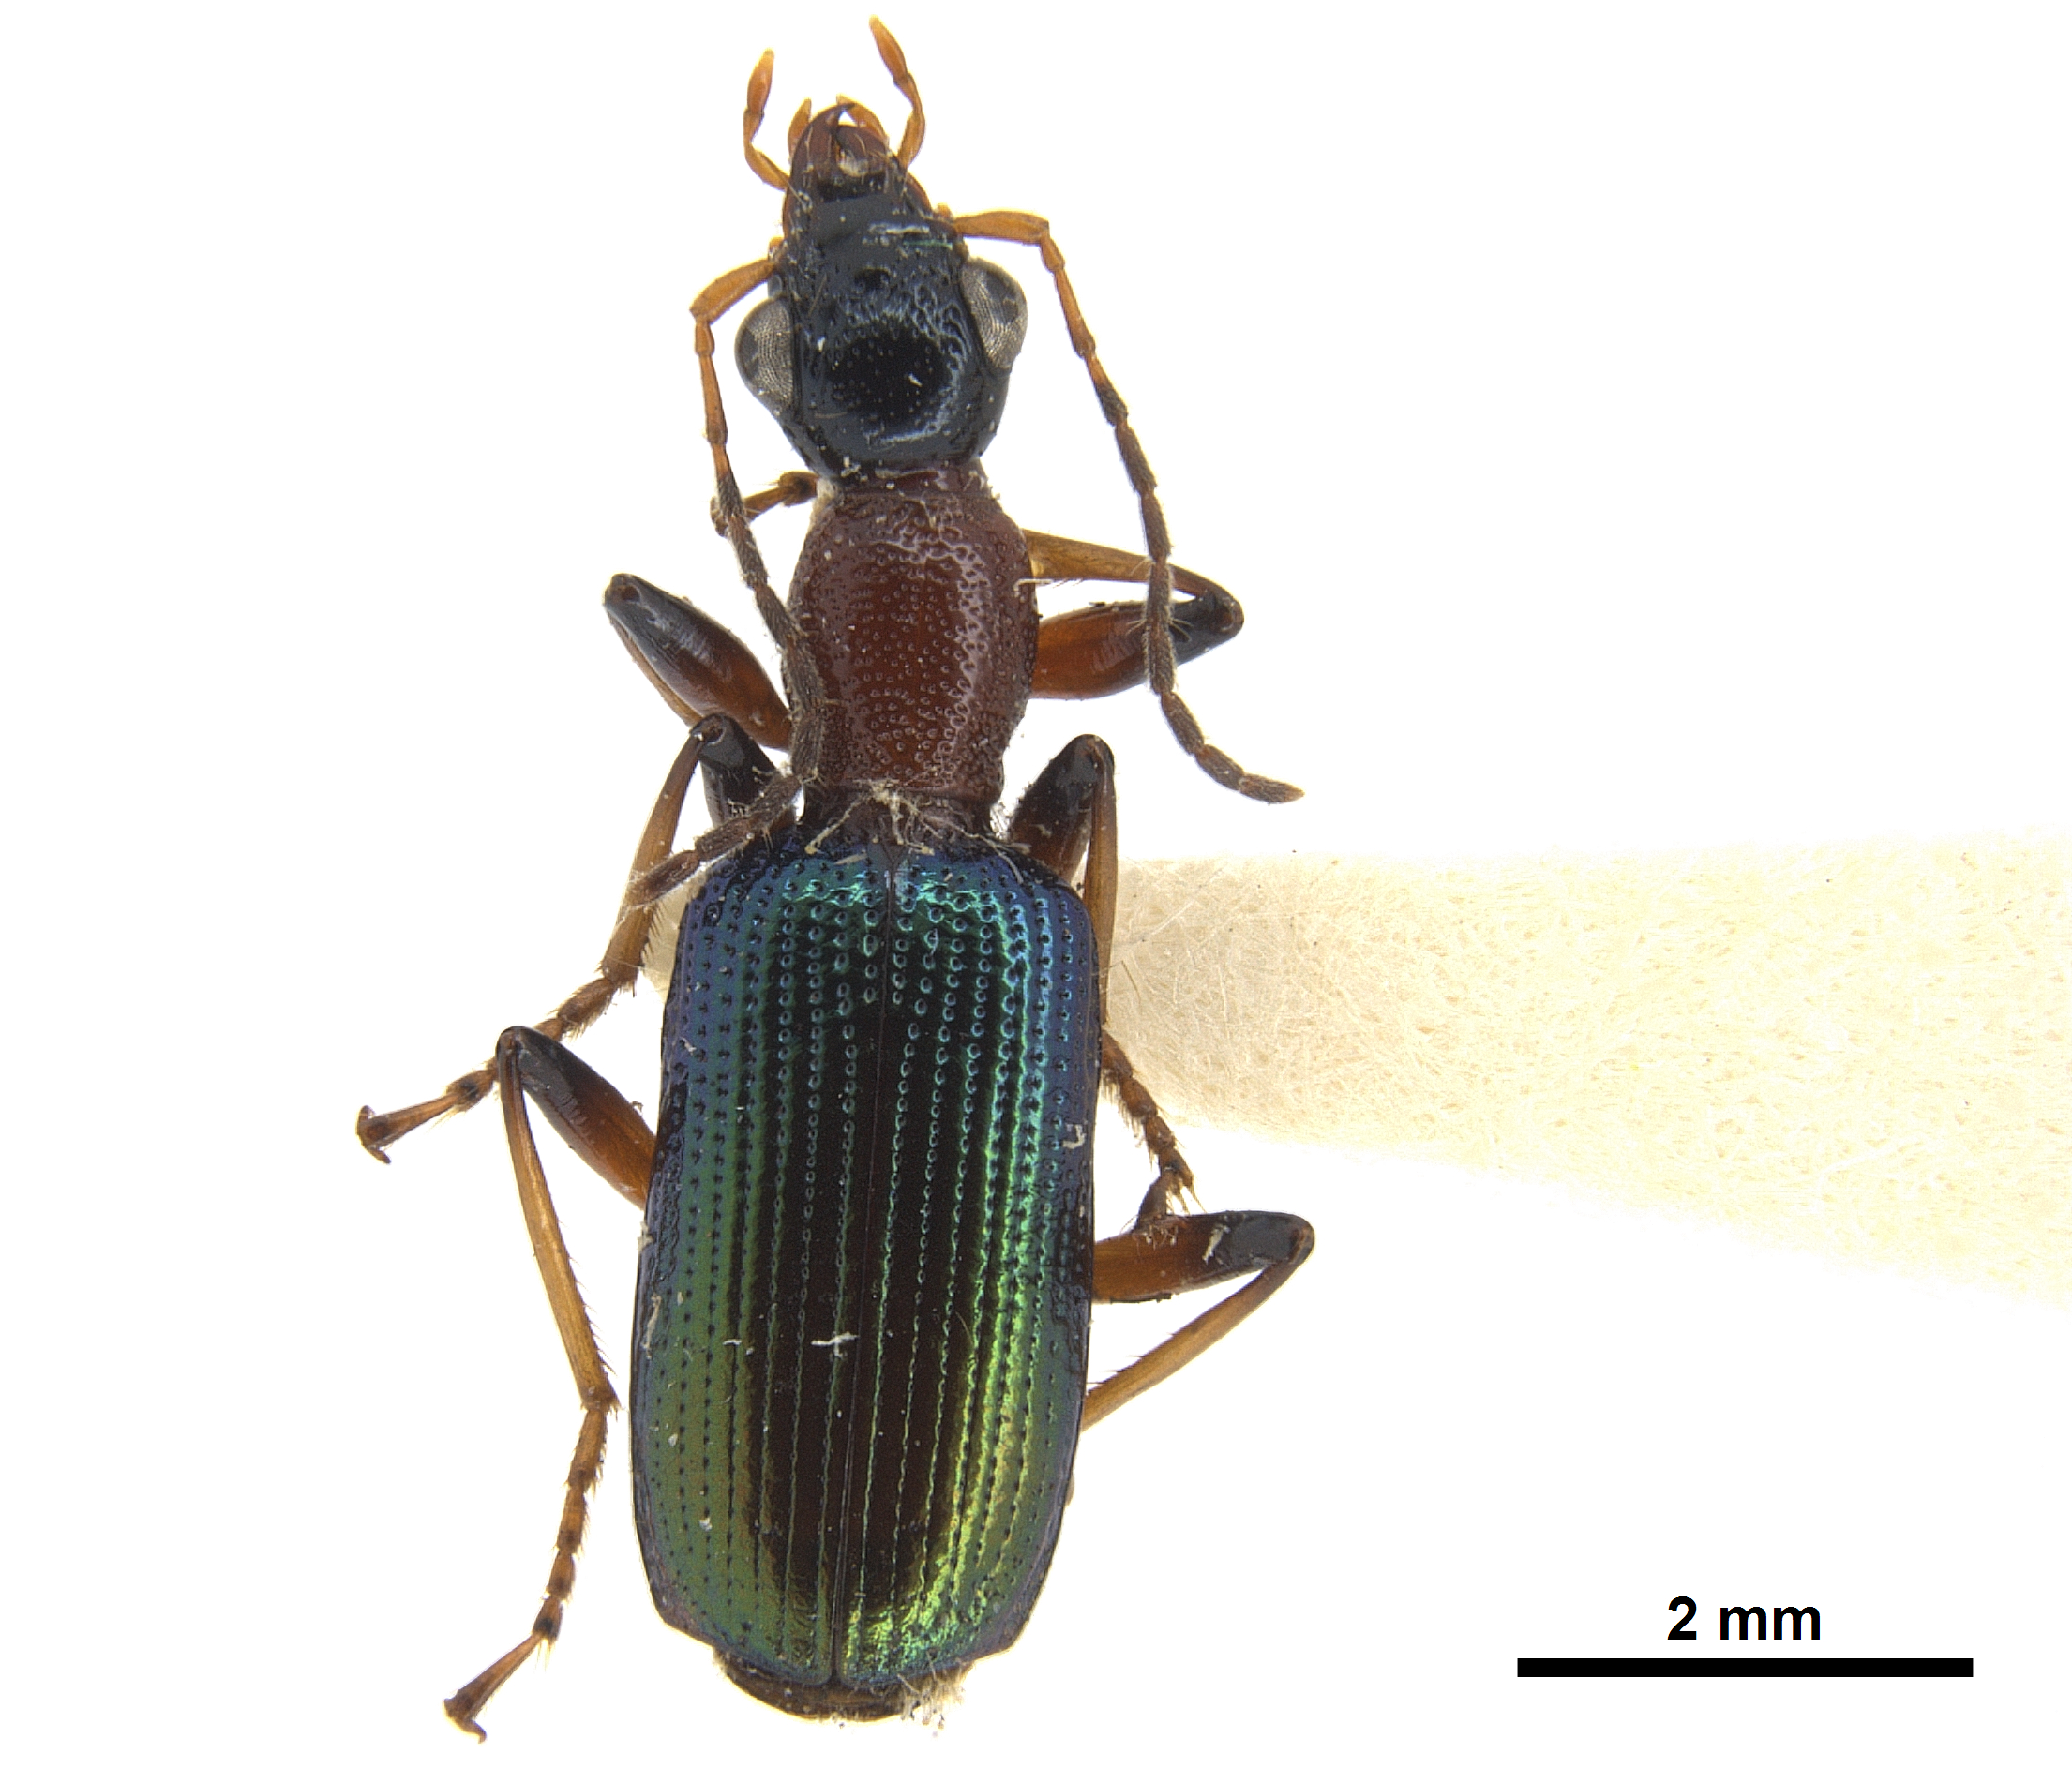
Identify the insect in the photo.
Stenidia metallica
